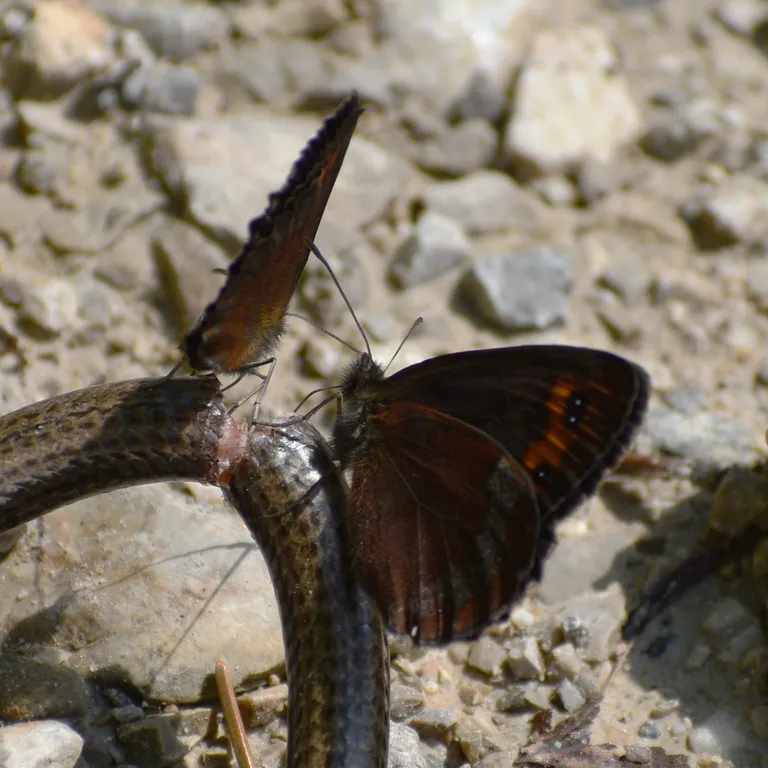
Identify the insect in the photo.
Erebia aethiops
